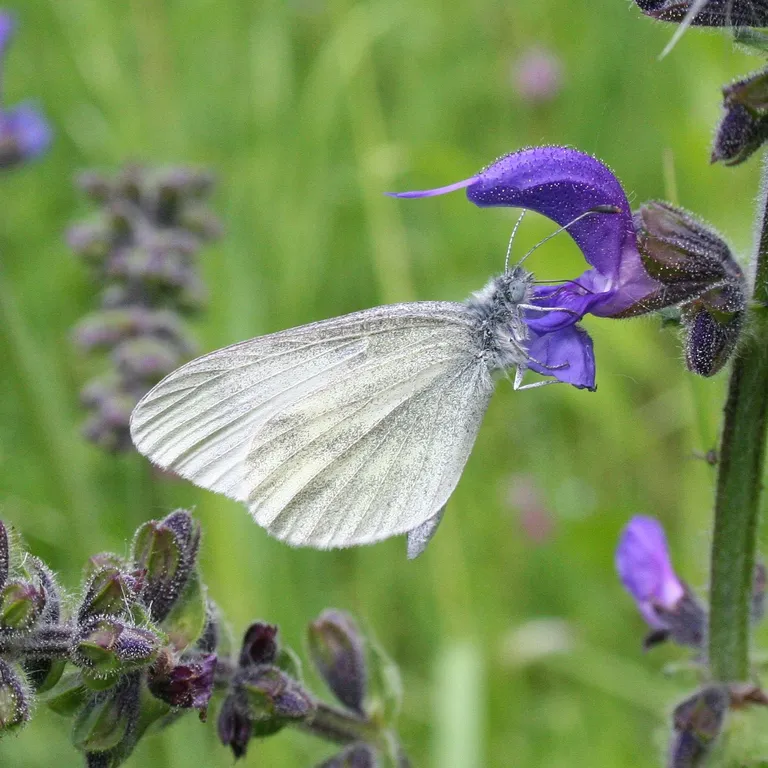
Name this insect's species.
Leptidea sinapis/juvernica
